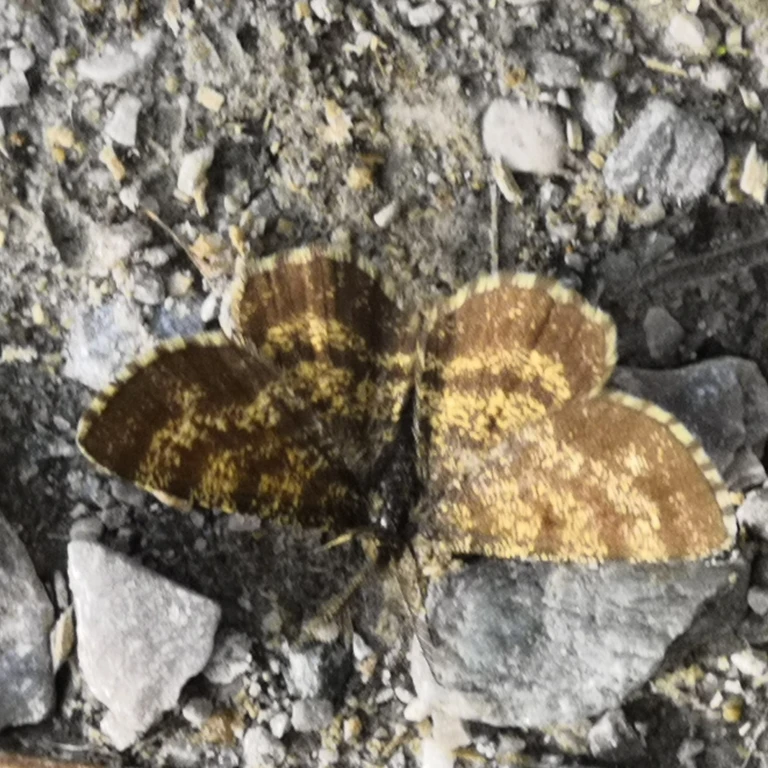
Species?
Ematurga atomaria
